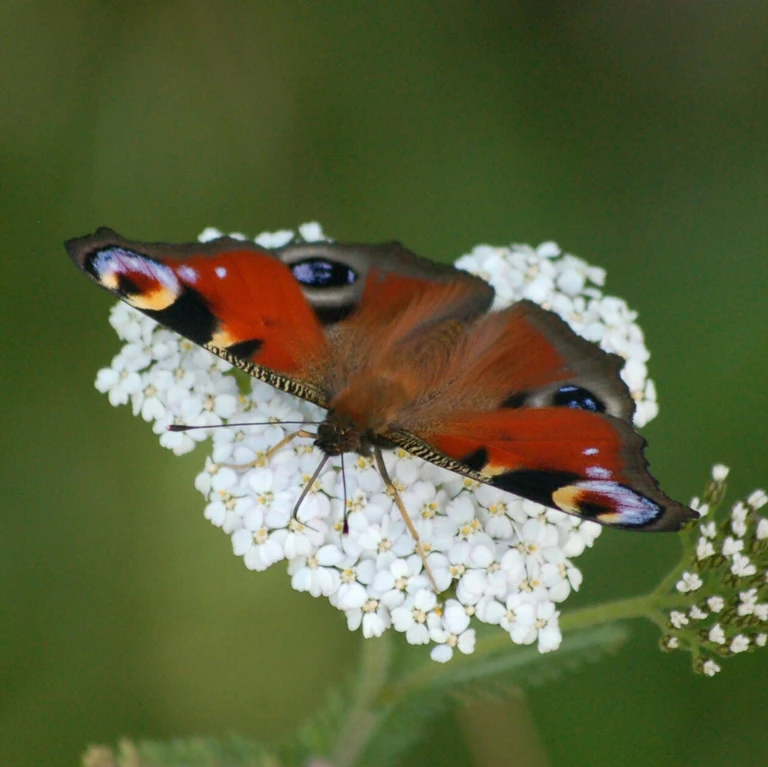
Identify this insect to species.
Aglais io
